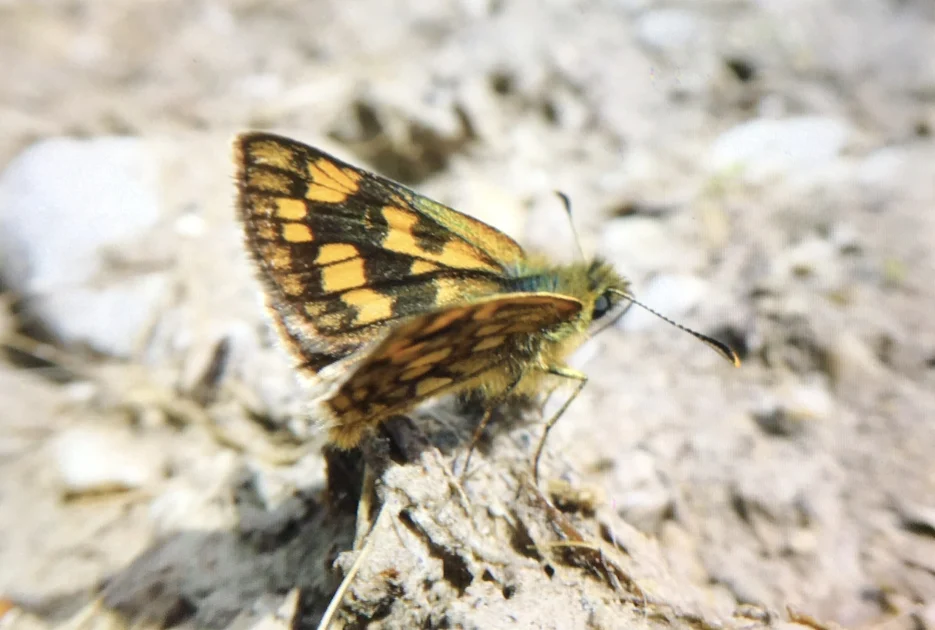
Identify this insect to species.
Carterocephalus palaemon
